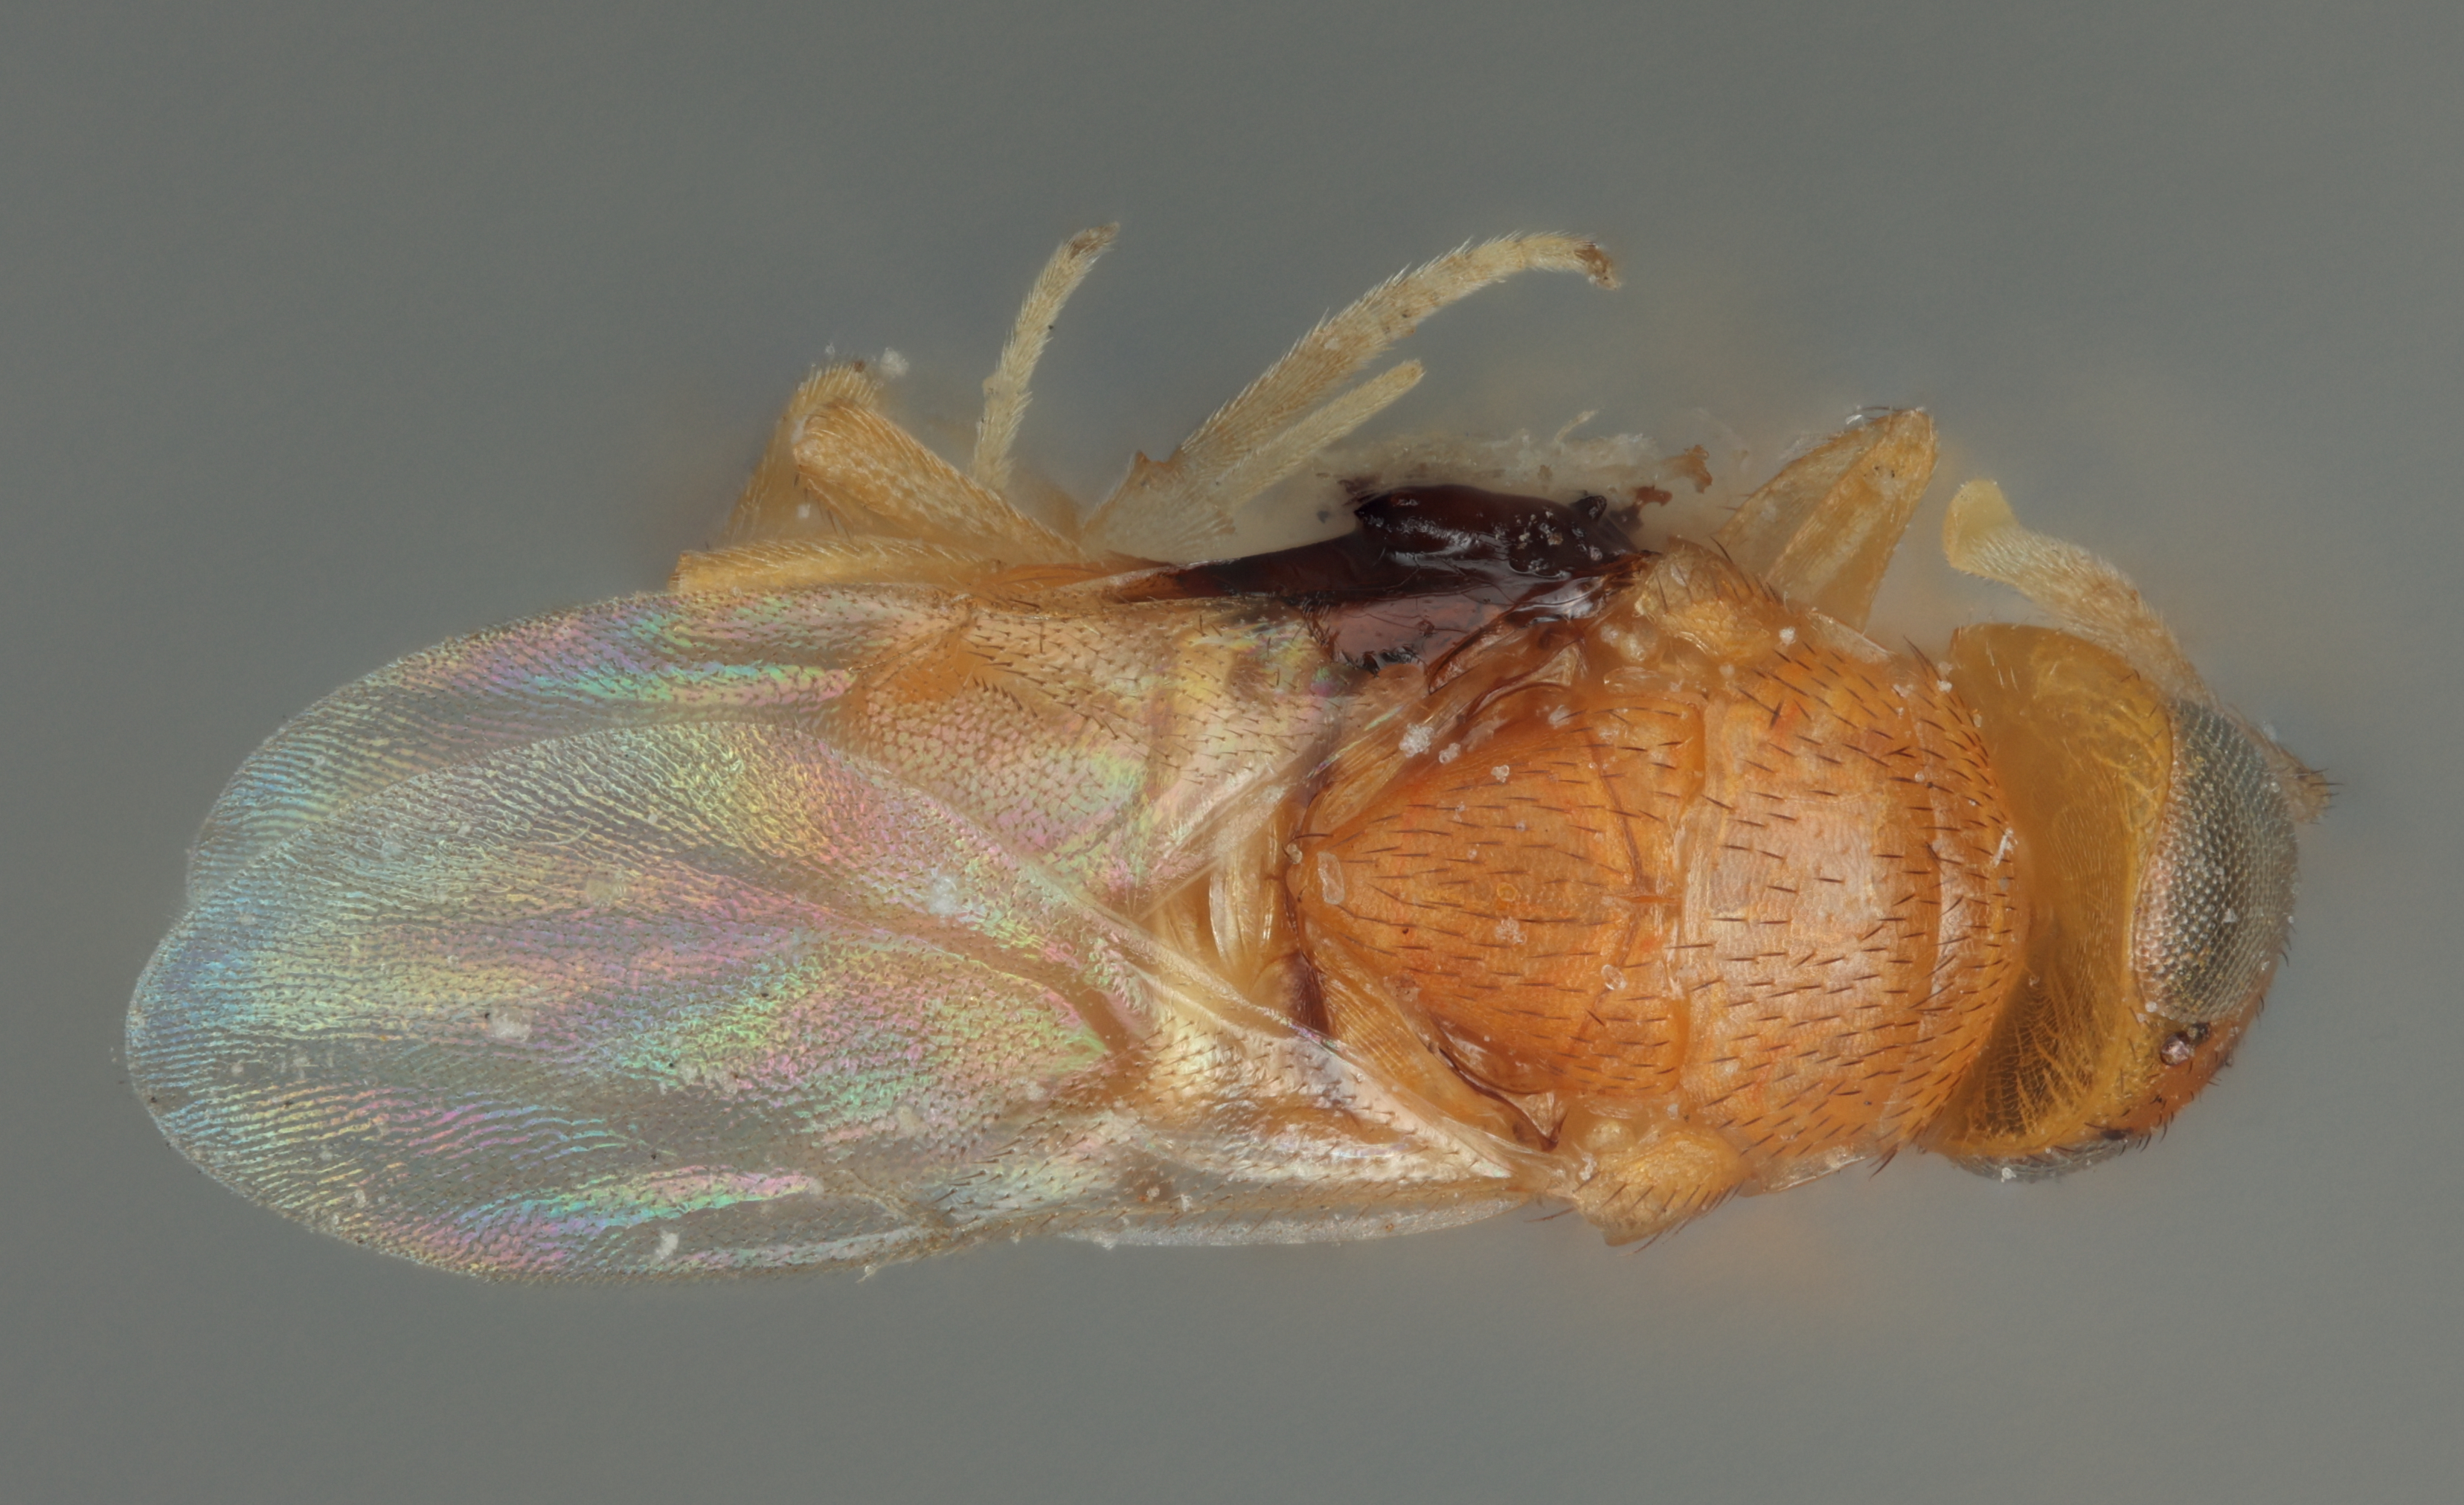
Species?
Pseudaphycus utilis
